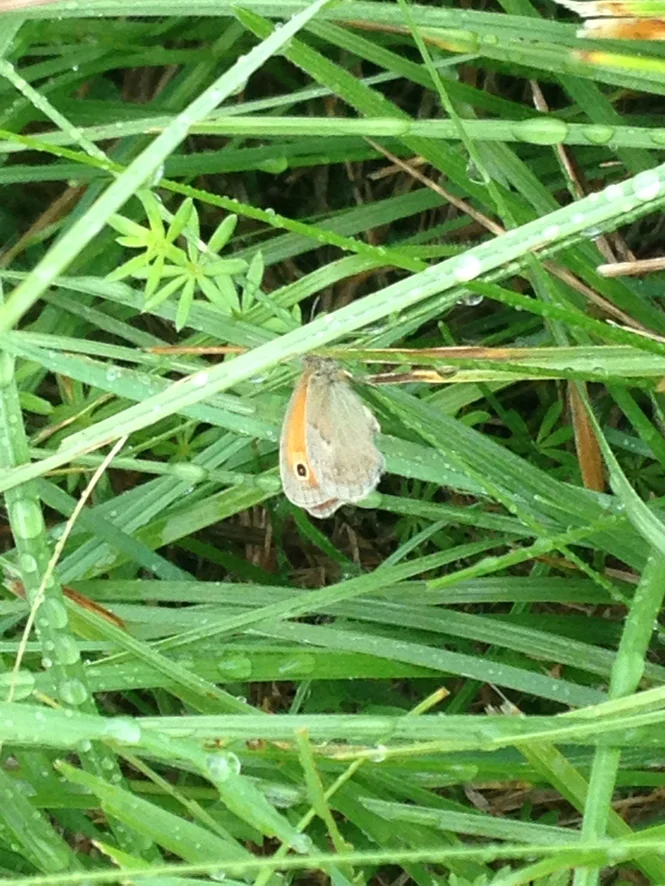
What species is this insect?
Coenonympha pamphilus
